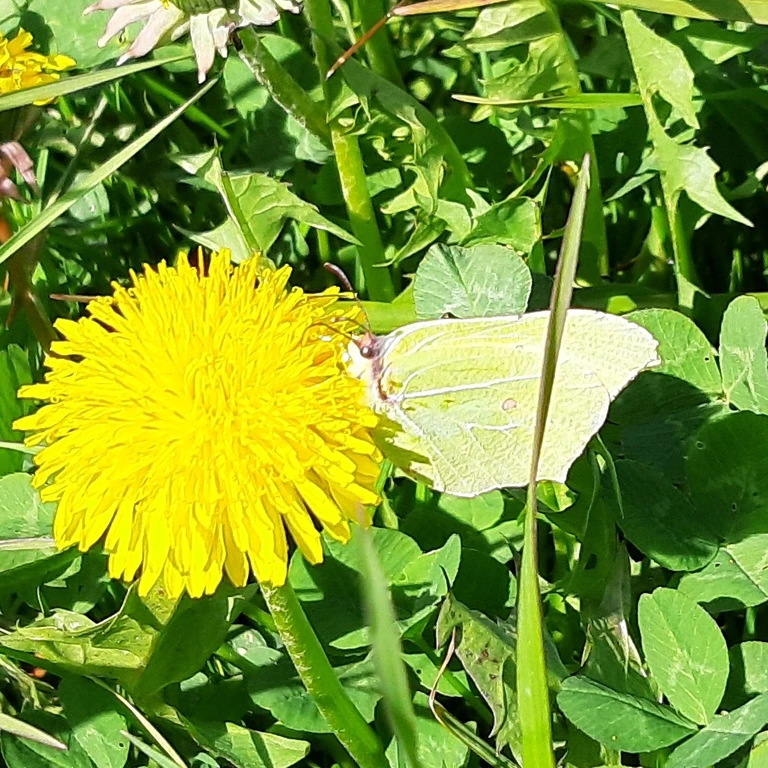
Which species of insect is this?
Gonepteryx rhamni
